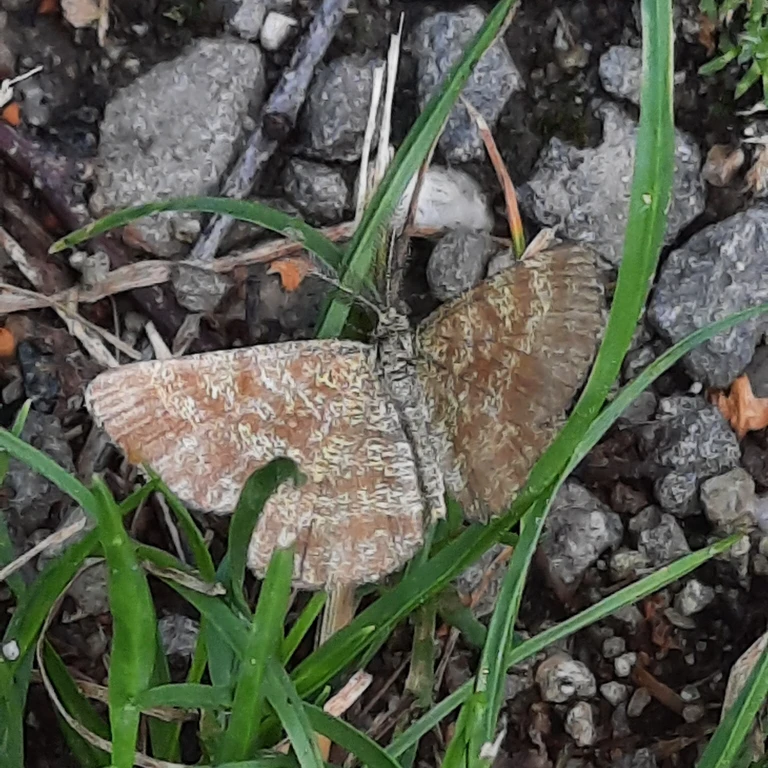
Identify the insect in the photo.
Ematurga atomaria
